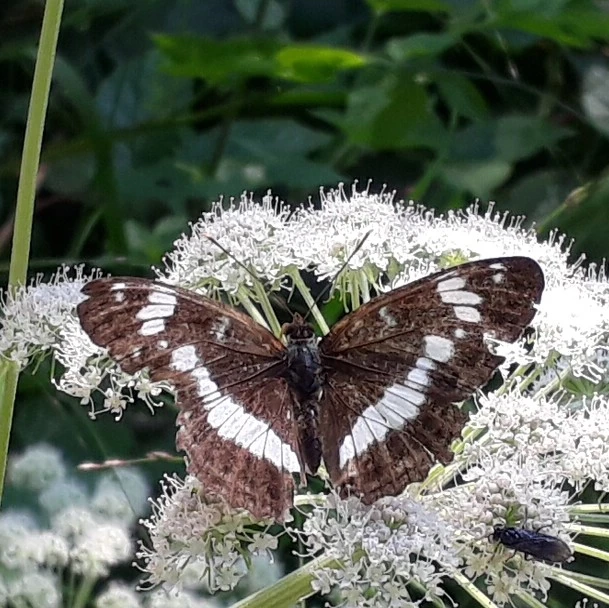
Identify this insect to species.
Limenitis camilla (also Ladoga camilla)
